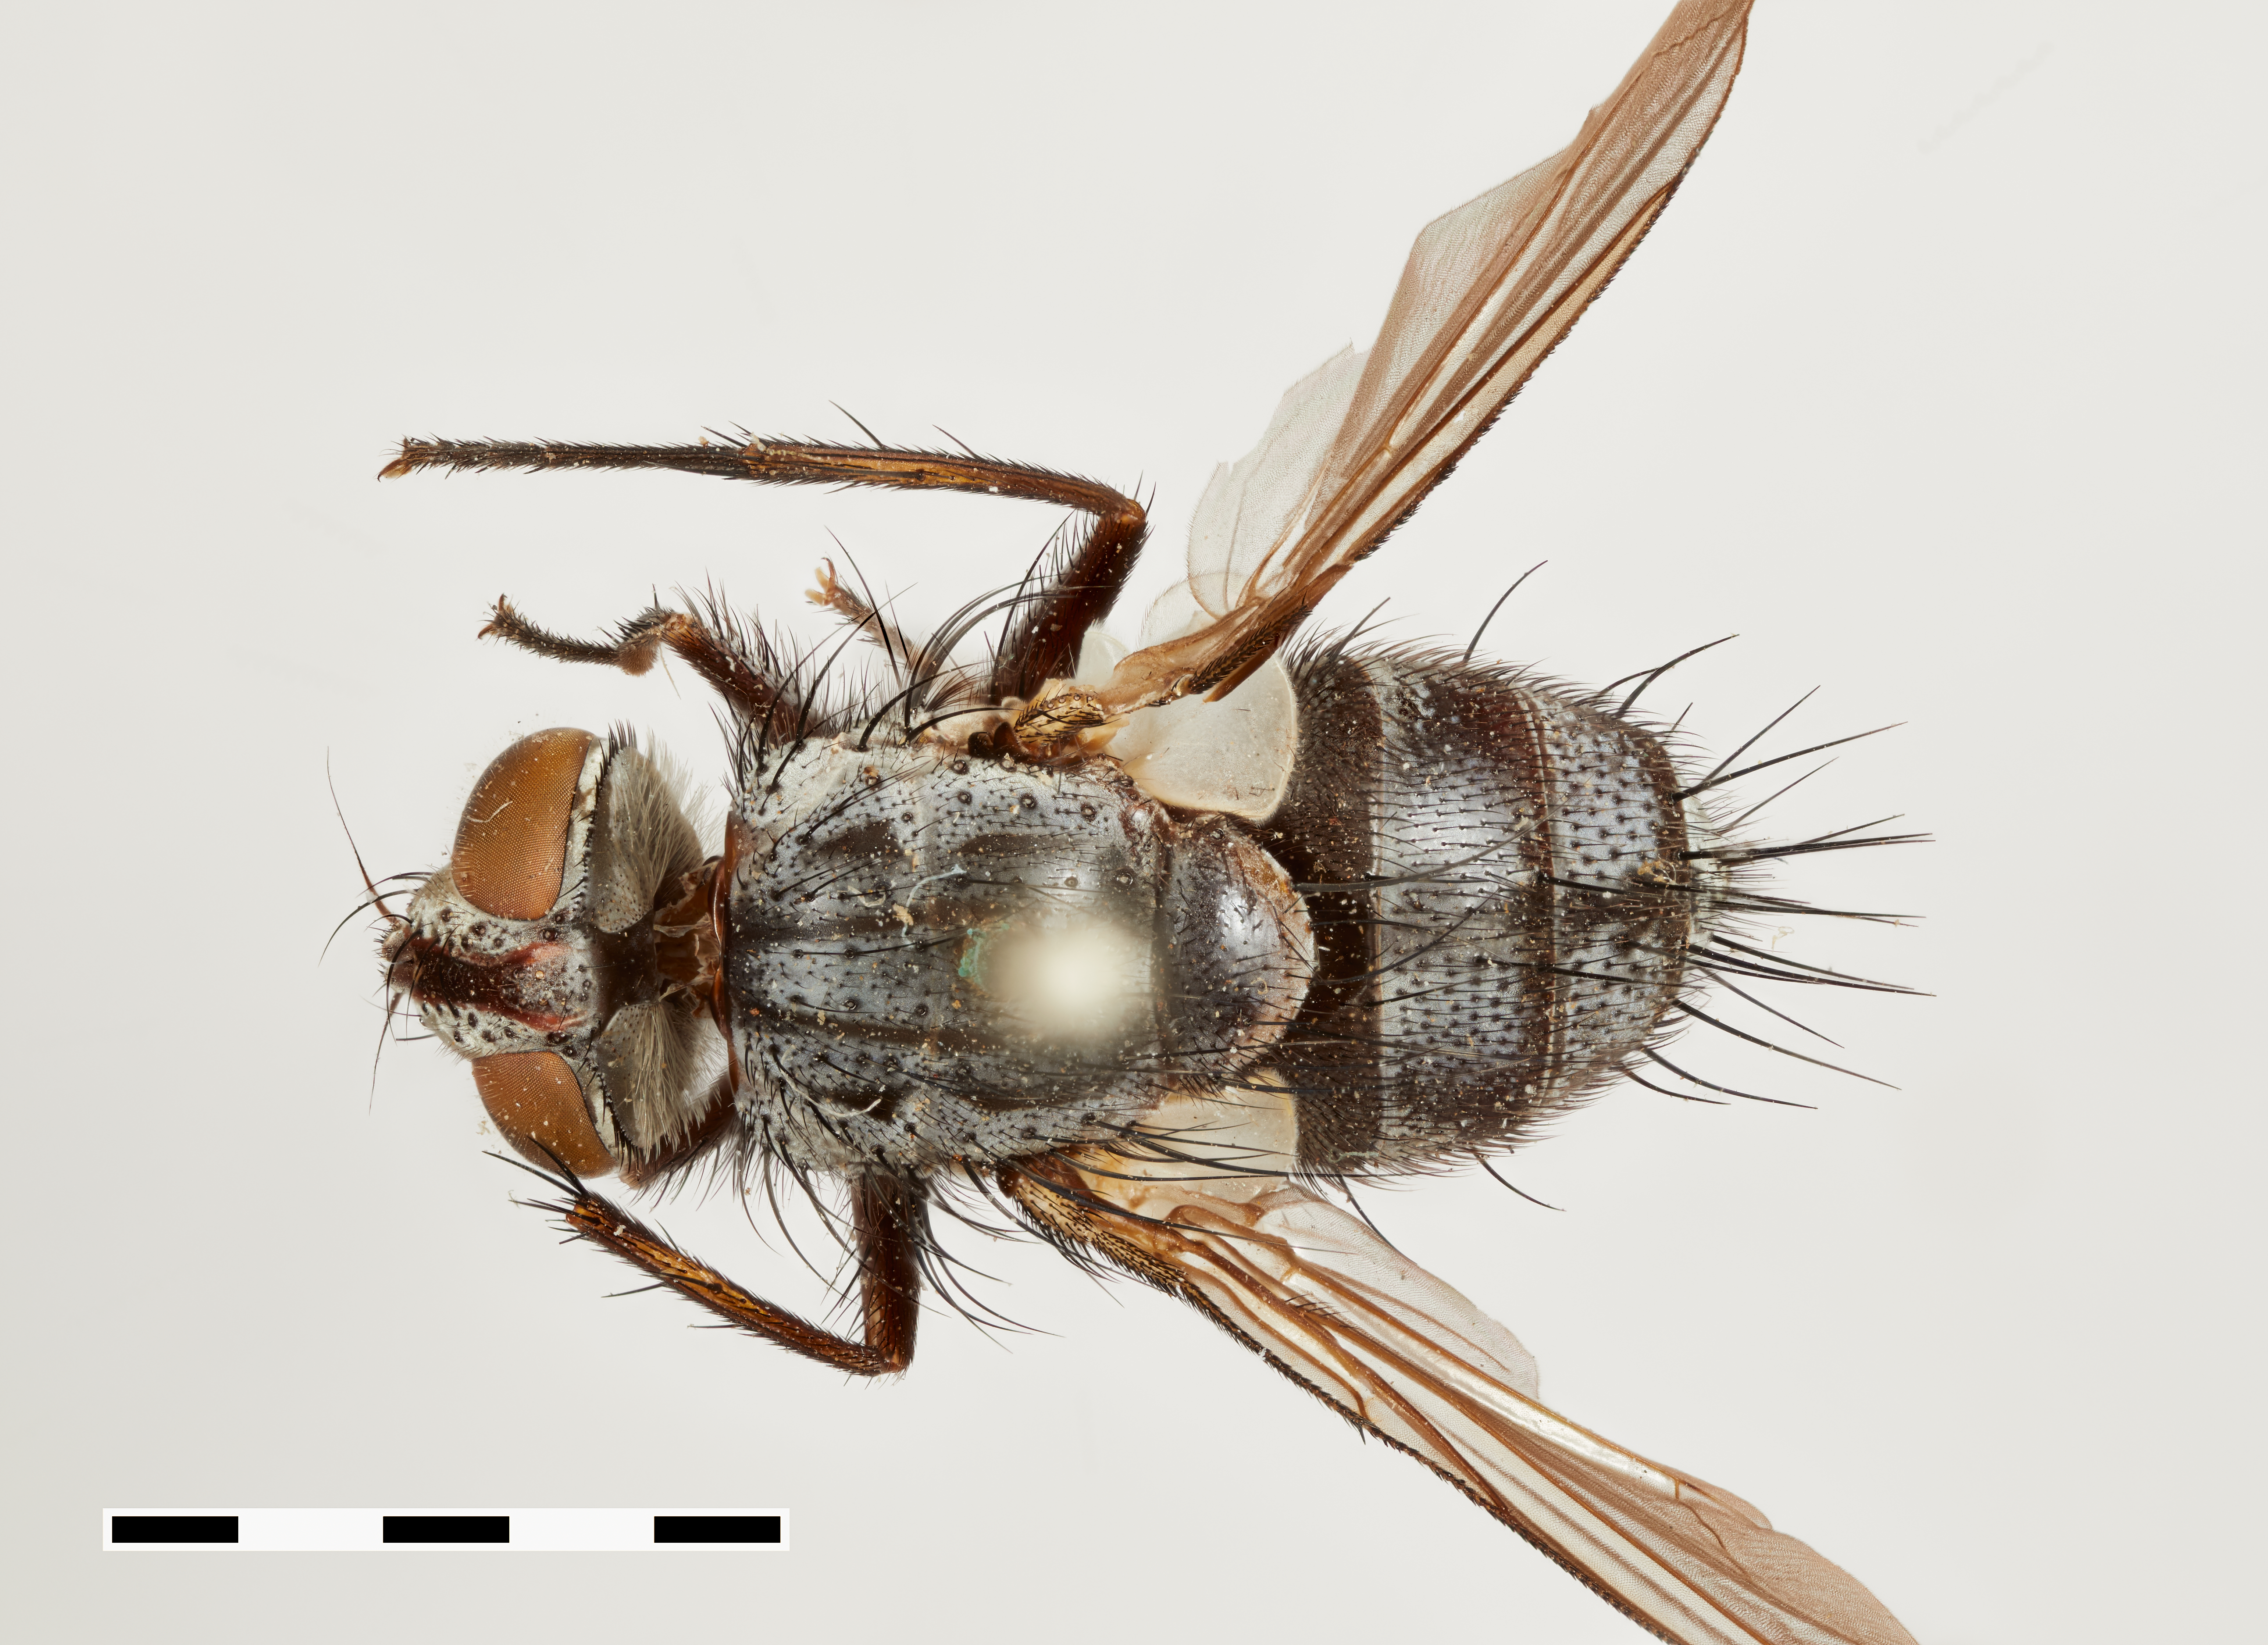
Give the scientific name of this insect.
Exorista blandita
